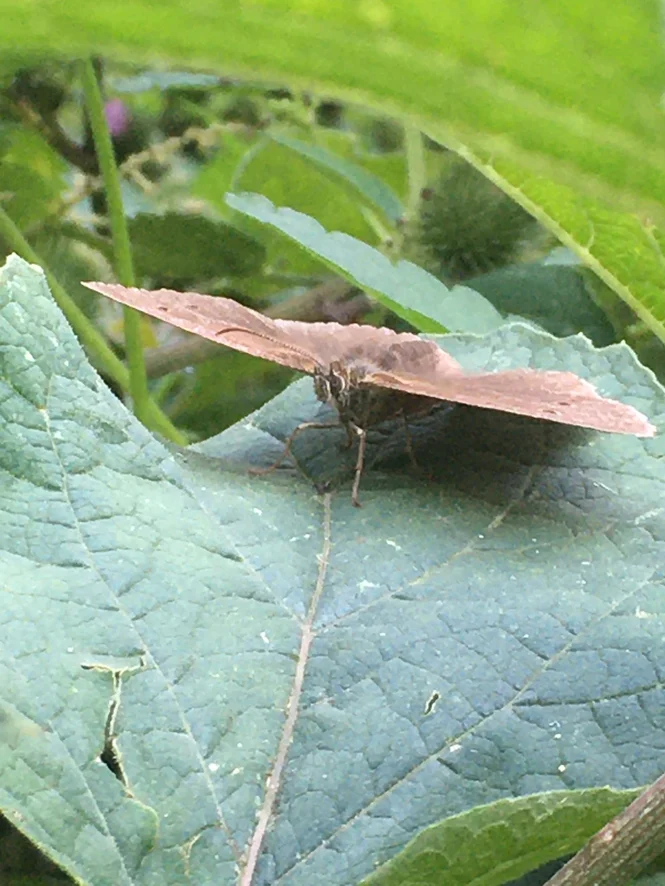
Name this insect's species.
Aphantopus hyperantus
